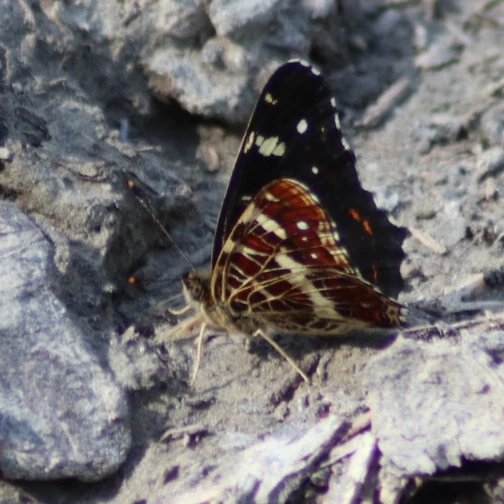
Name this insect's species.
Araschnia levana
